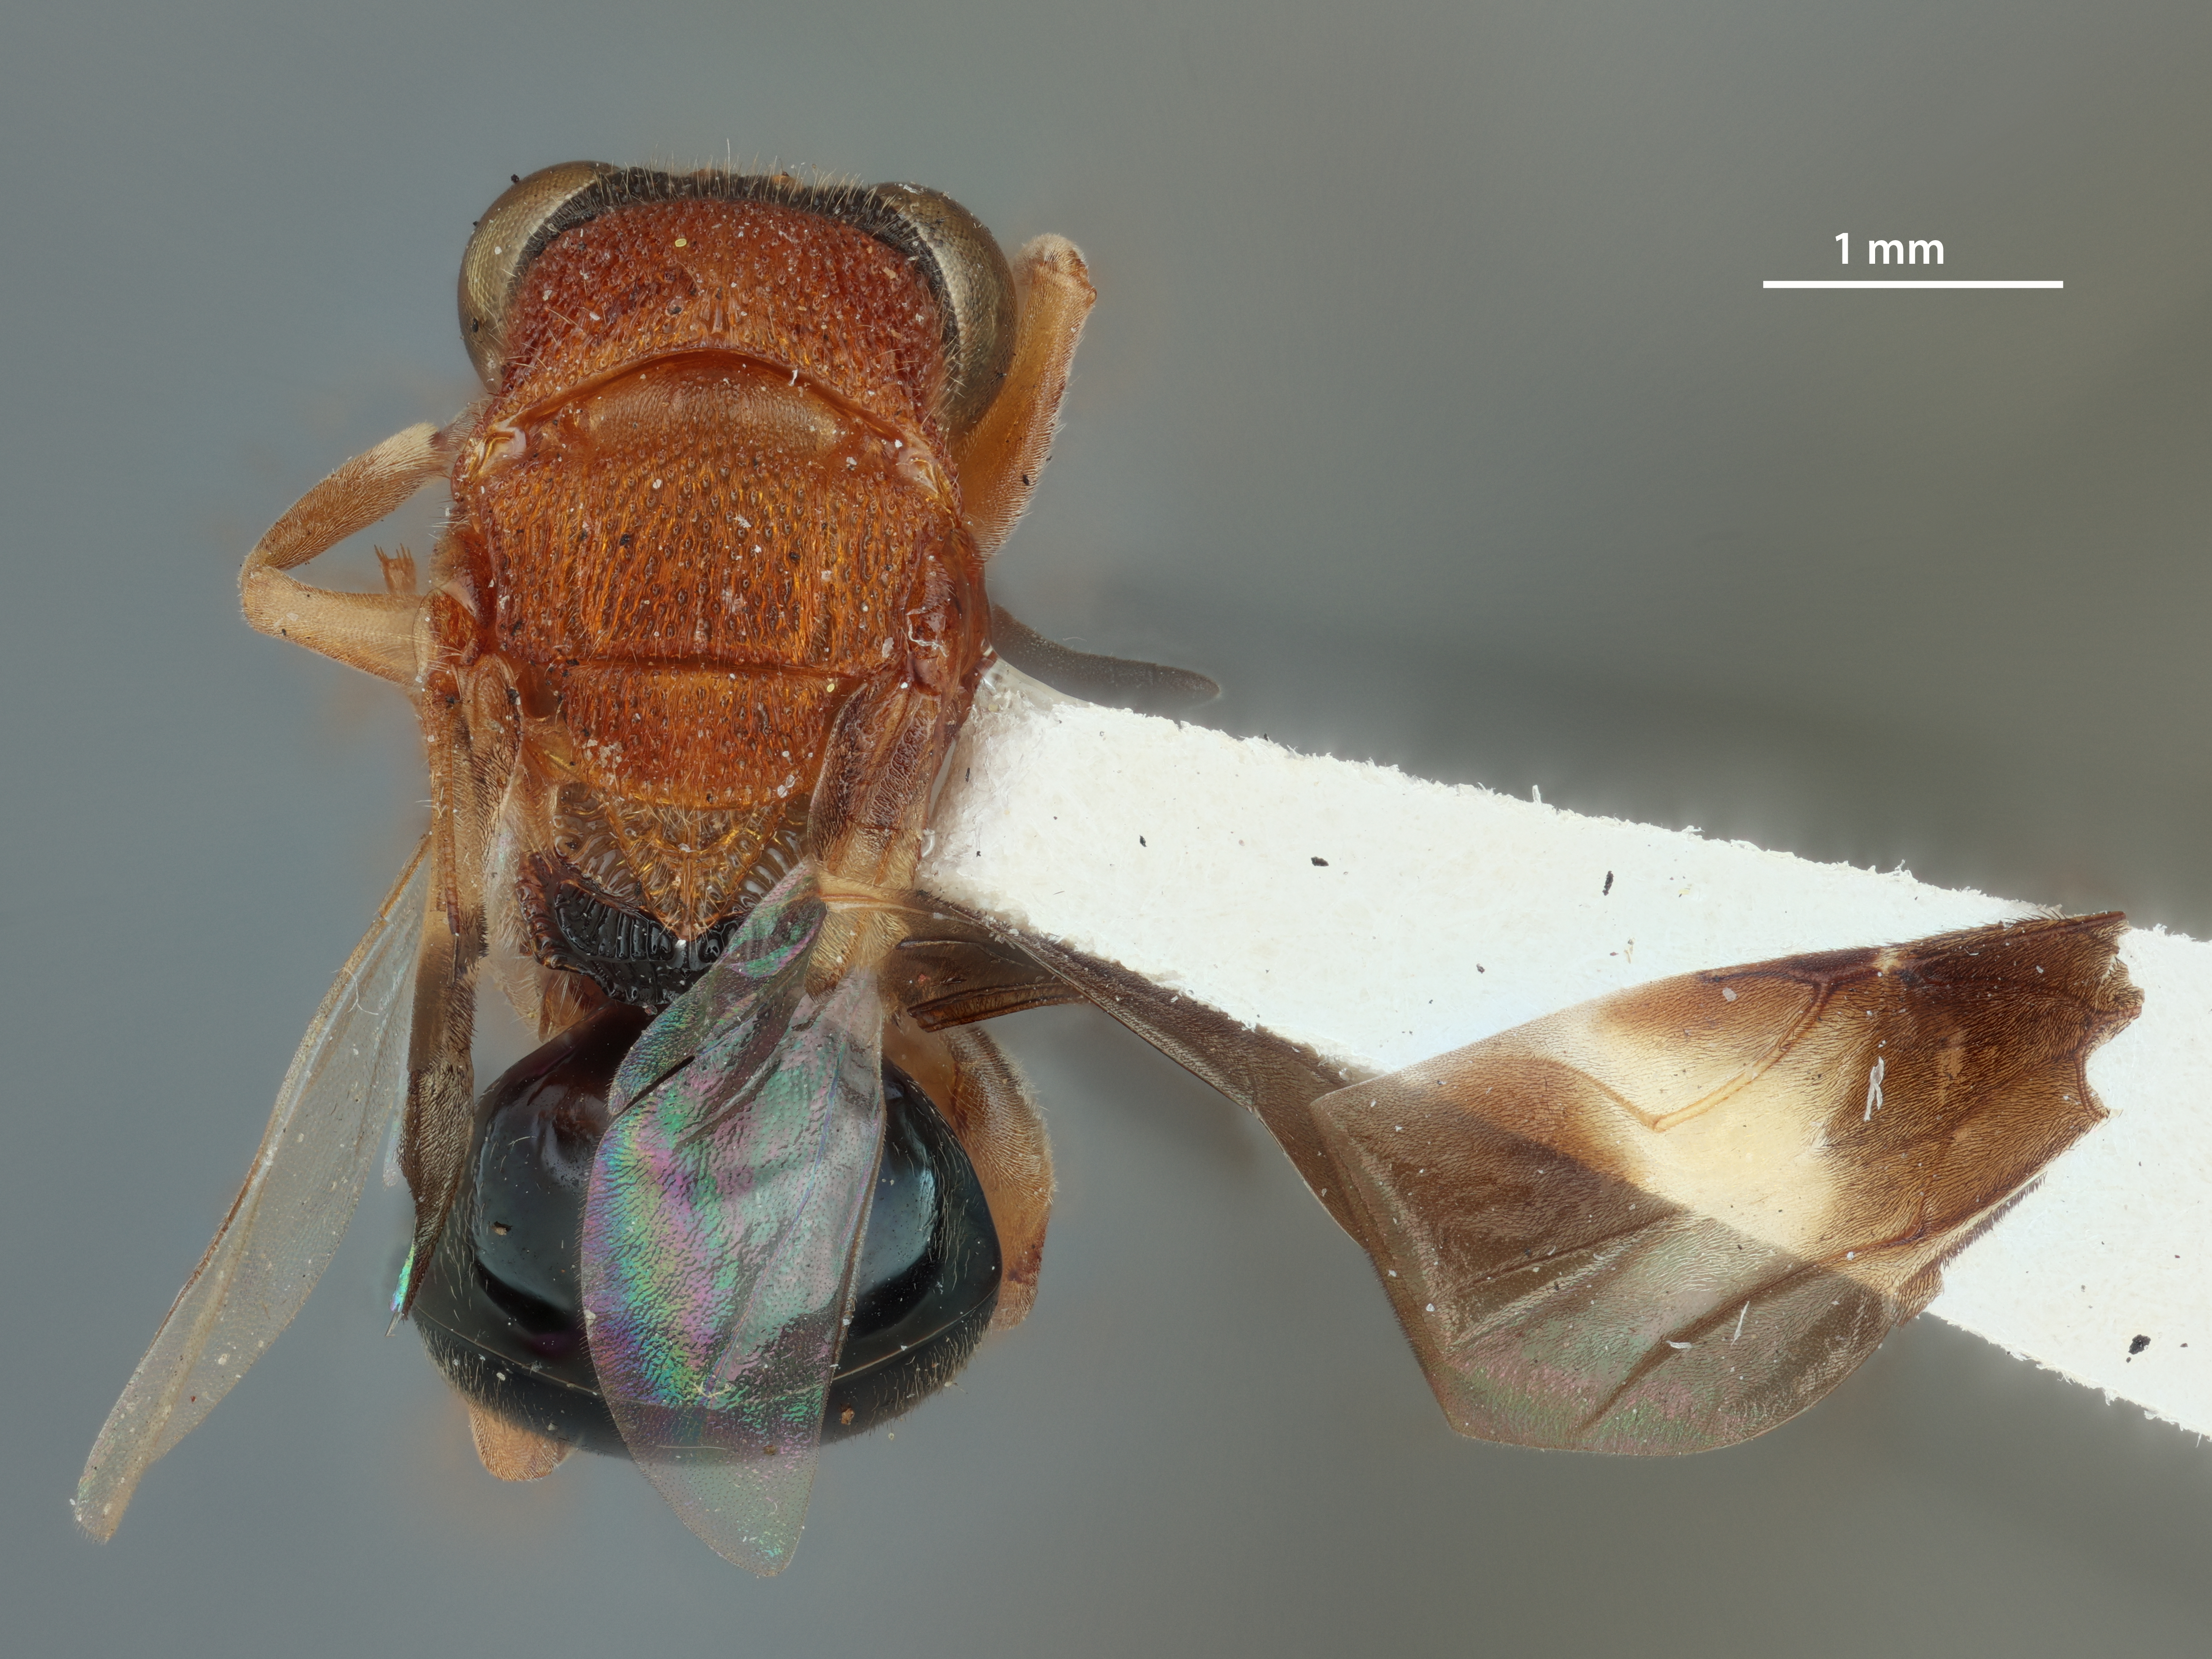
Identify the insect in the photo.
Atopogyne lineata
